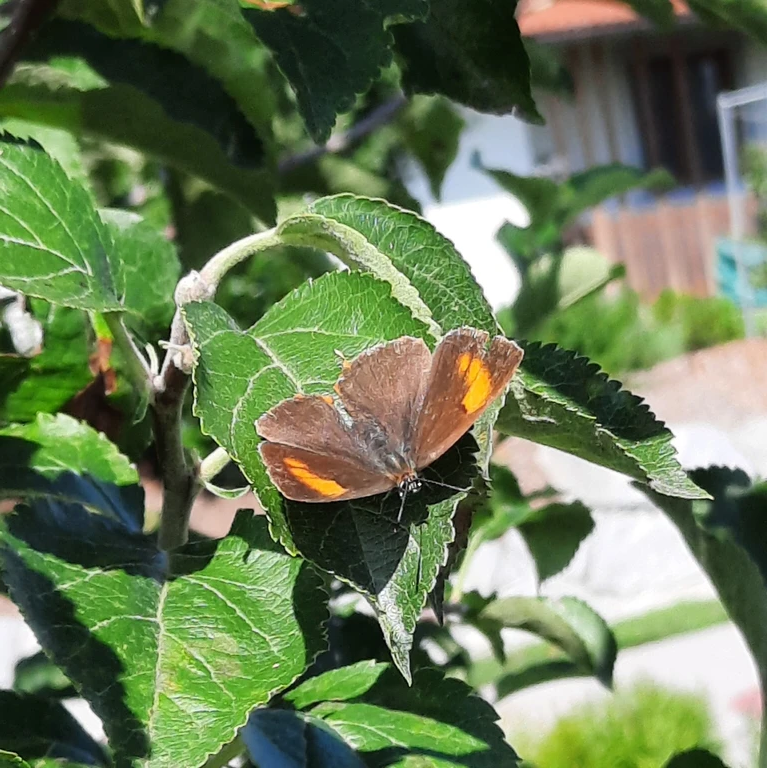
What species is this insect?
Thecla betulae
